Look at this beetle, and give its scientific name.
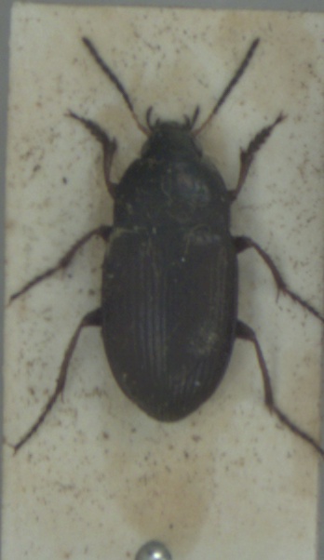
Amara similata
